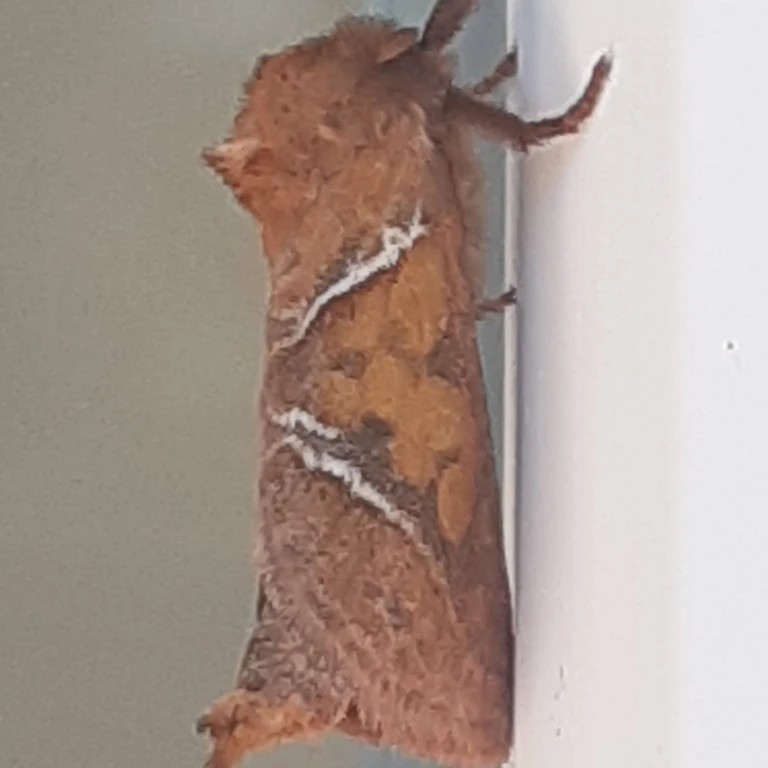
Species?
Triodia sylvina
